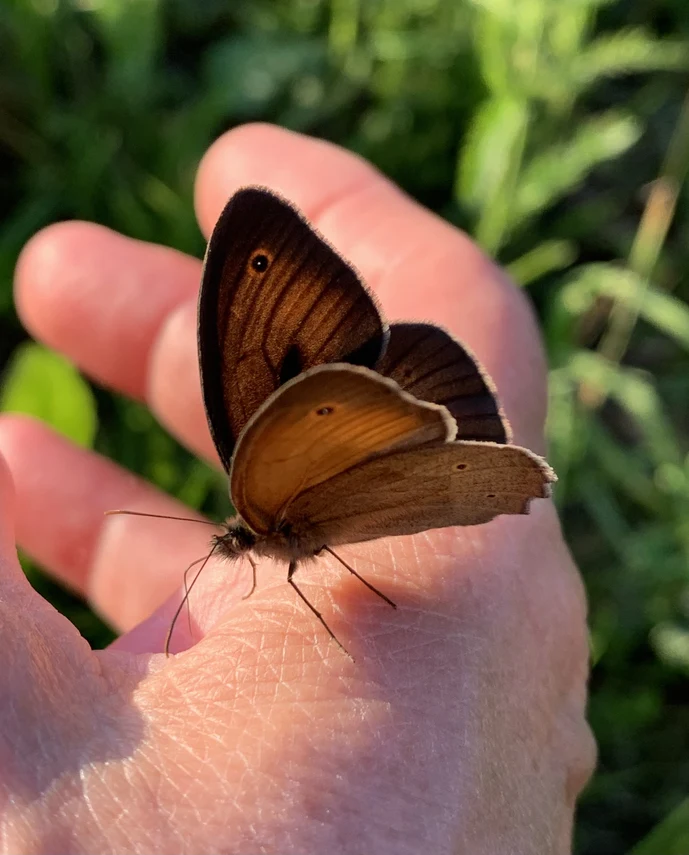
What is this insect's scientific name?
Maniola jurtina
